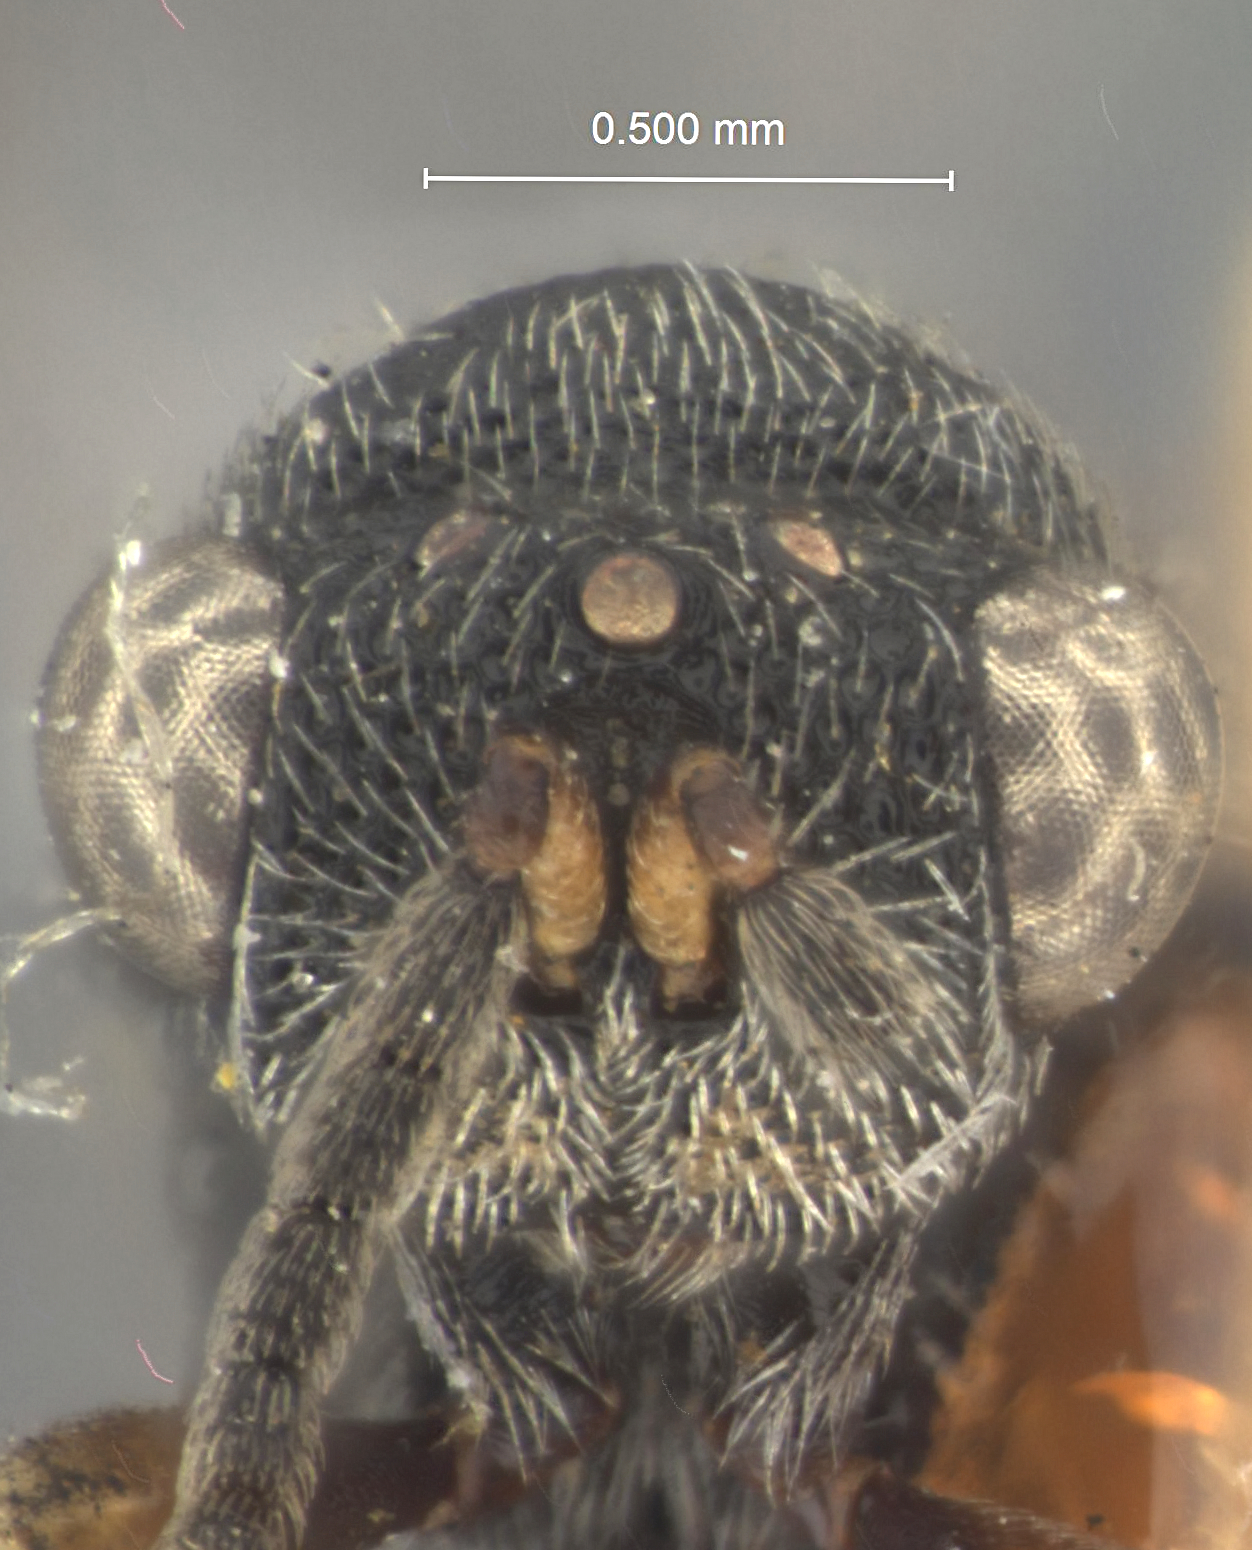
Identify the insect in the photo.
Eurytoma leptovena
